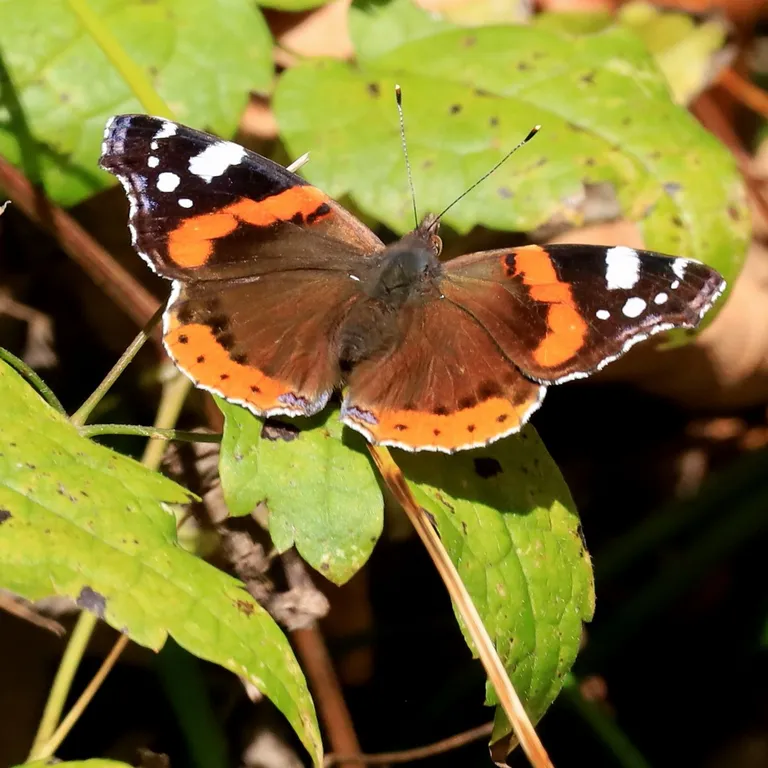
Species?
Vanessa atalanta
